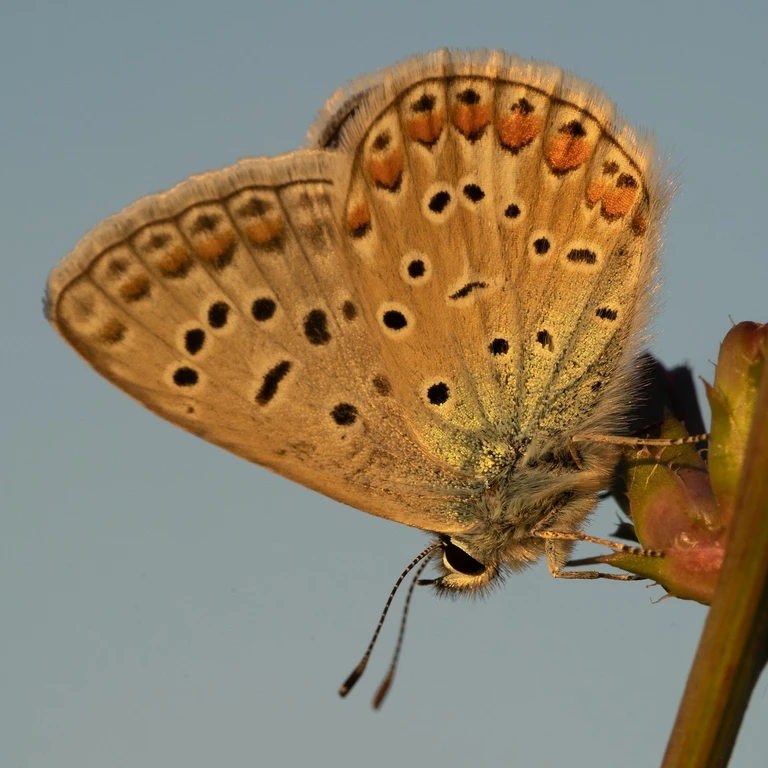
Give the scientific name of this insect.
Polyommatus icarus
